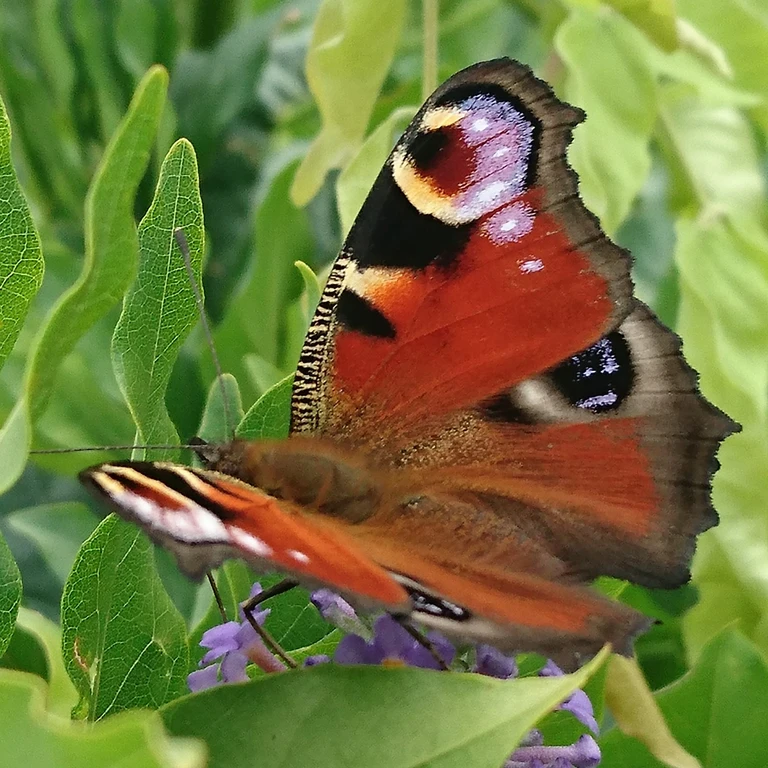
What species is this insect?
Aglais io
